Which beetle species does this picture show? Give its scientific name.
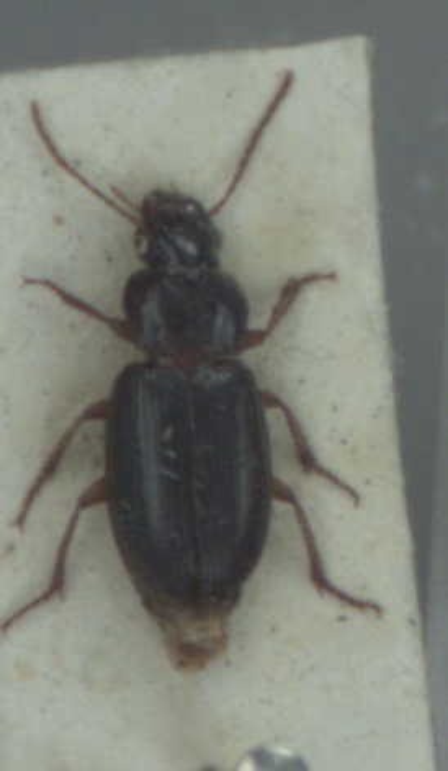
Ophonus rufibarbis
